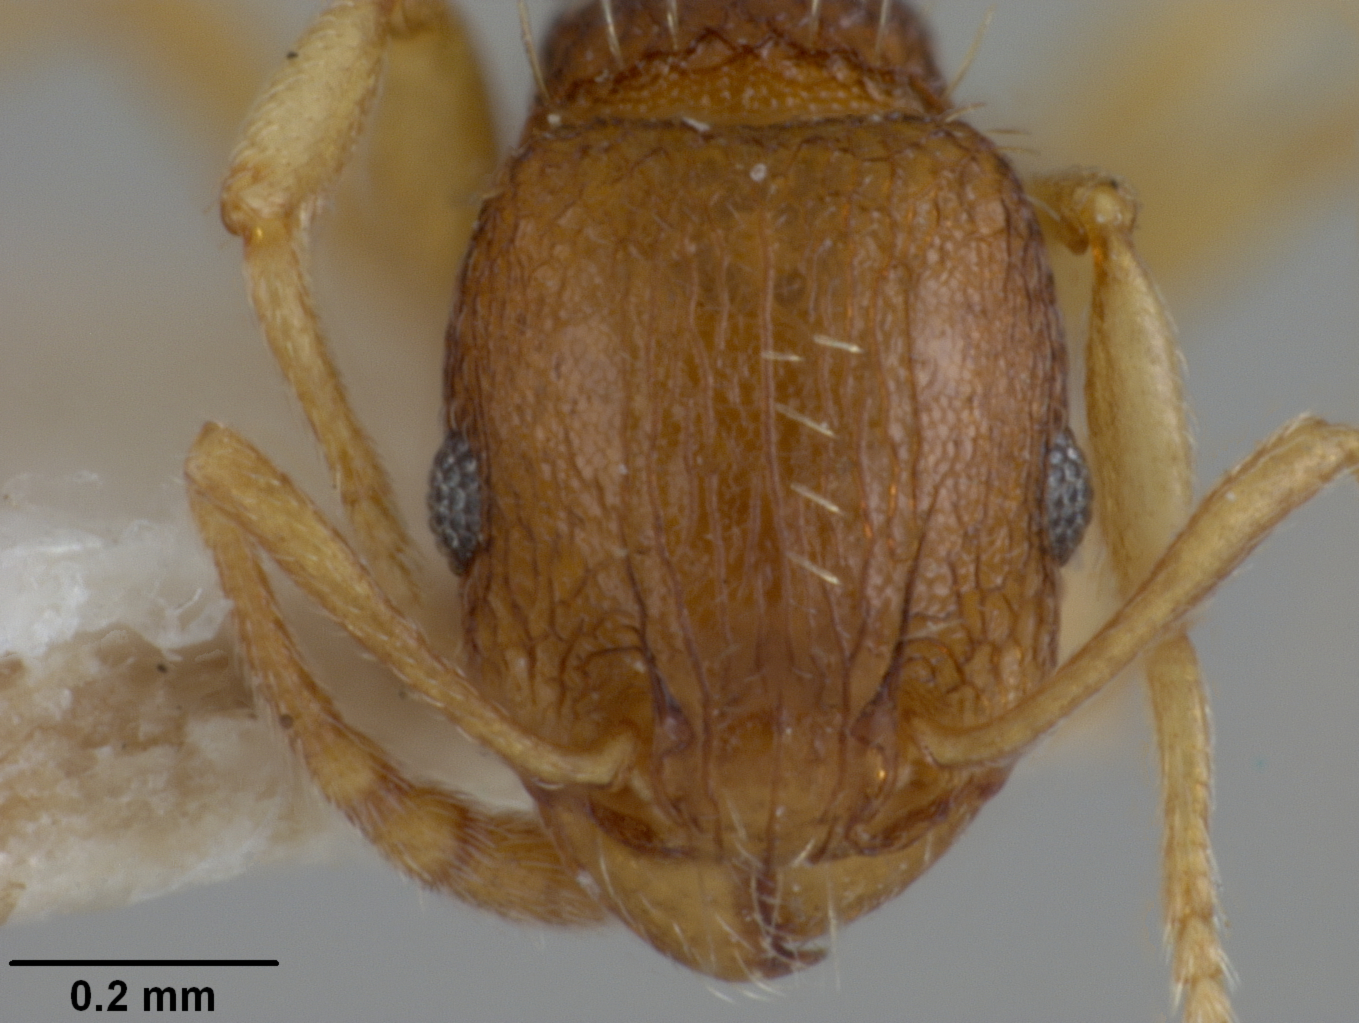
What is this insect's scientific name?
Tetramorium caespitum
